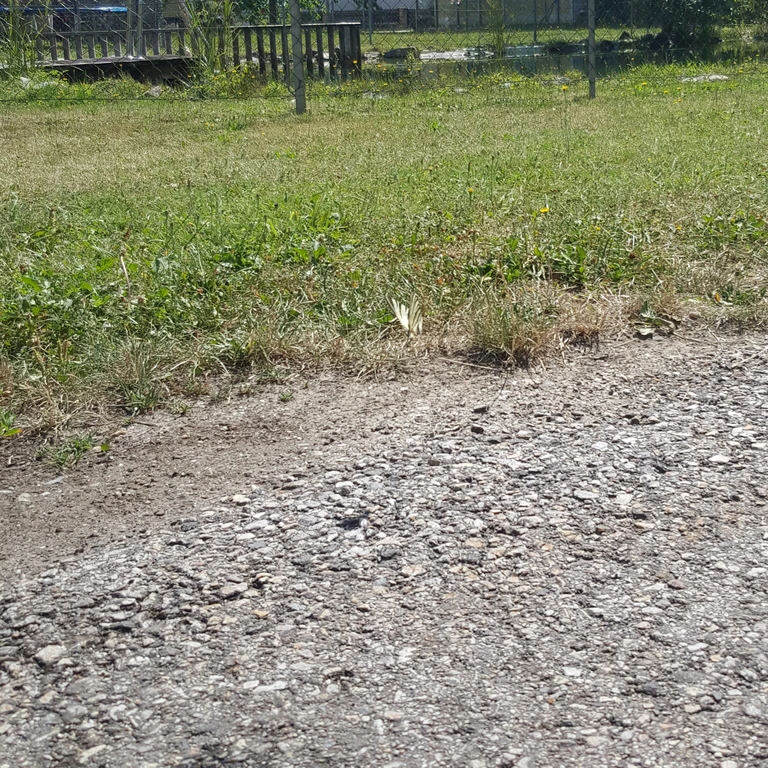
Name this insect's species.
Iphiclides podalirius
